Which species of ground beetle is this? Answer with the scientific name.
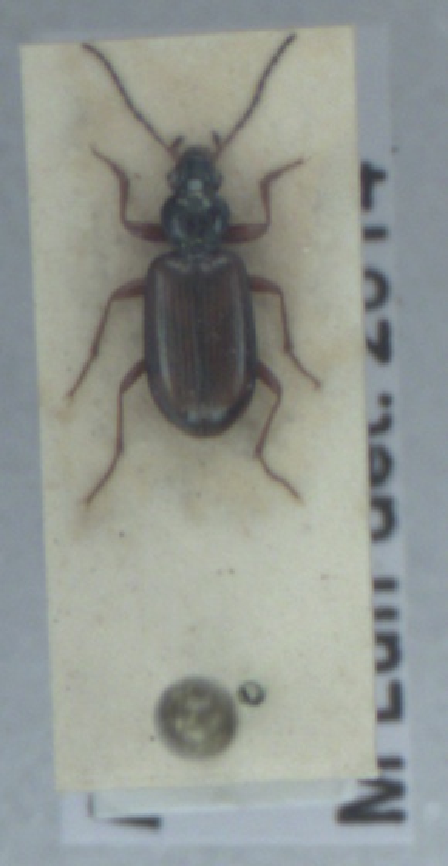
Bembidion testaceum
